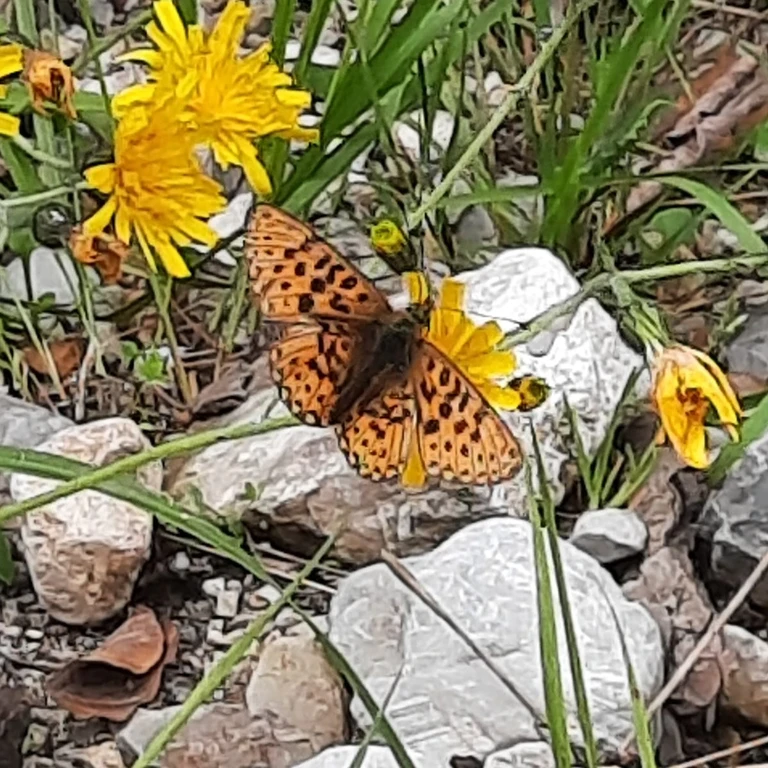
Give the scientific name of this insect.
Boloria euphrosyne (also Clossiana euphrosyne)
